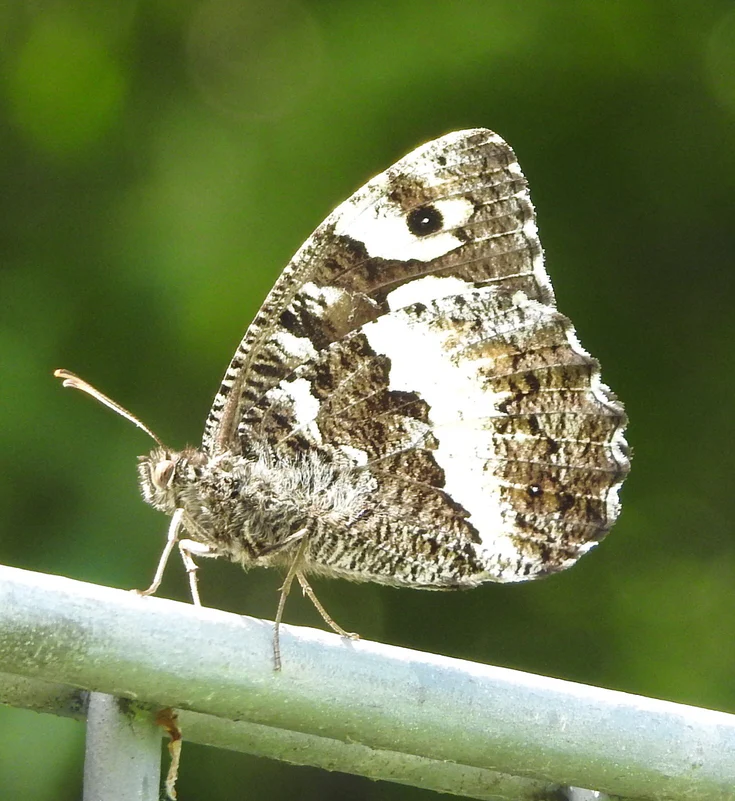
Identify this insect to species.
Brintesia circe
